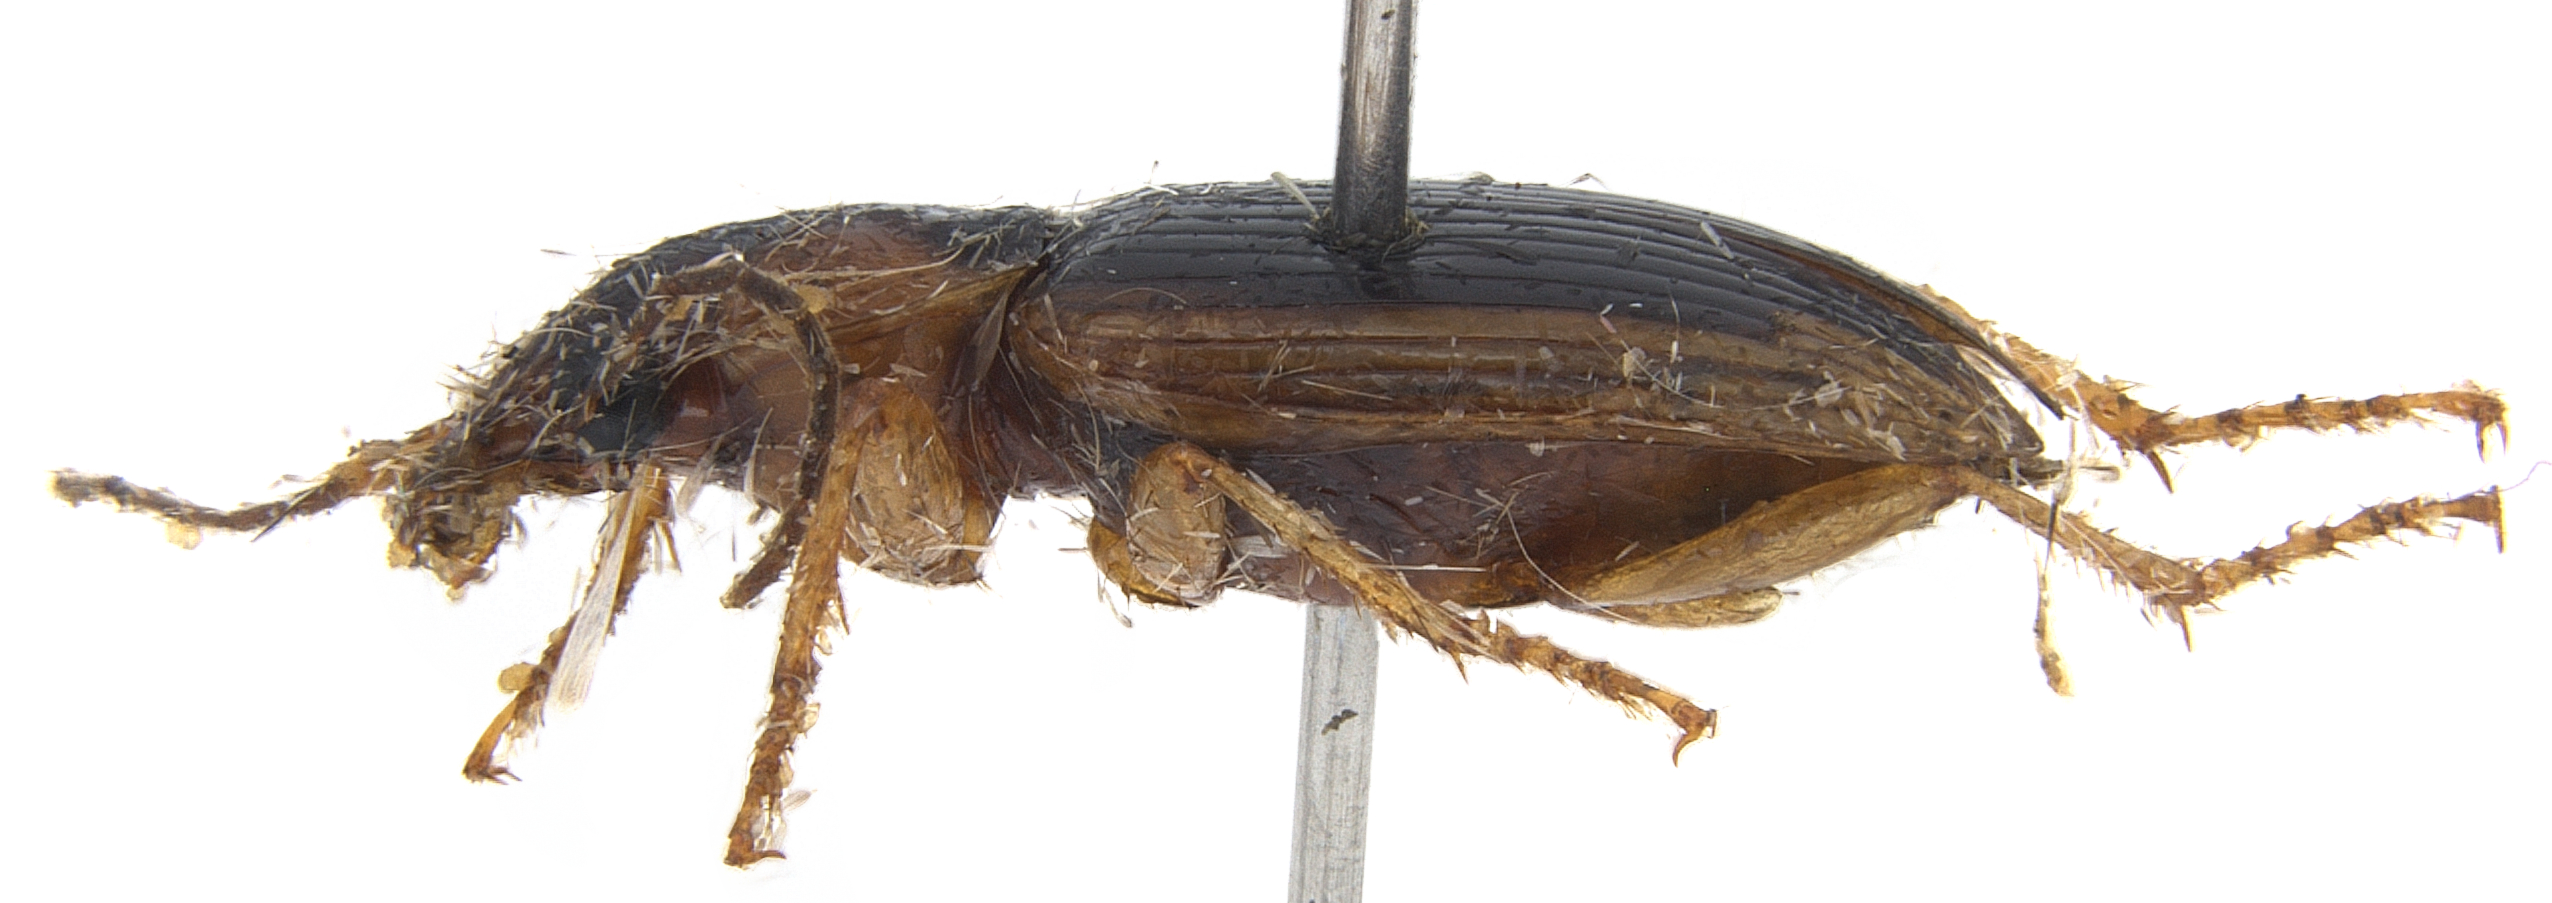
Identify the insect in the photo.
Anoplogenius discophorus (also Loxoncus discophorus)
